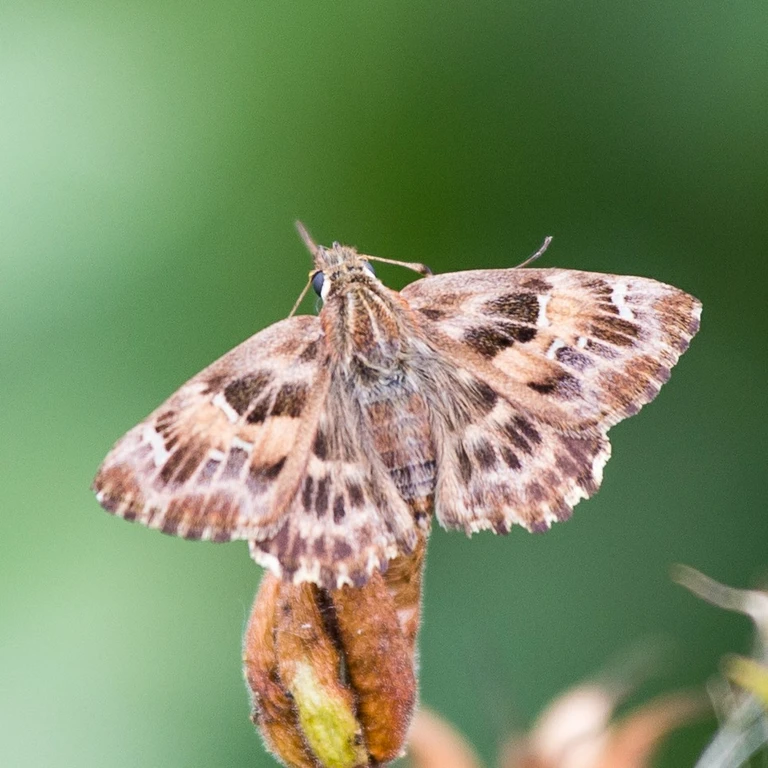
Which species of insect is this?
Carcharodus alceae
